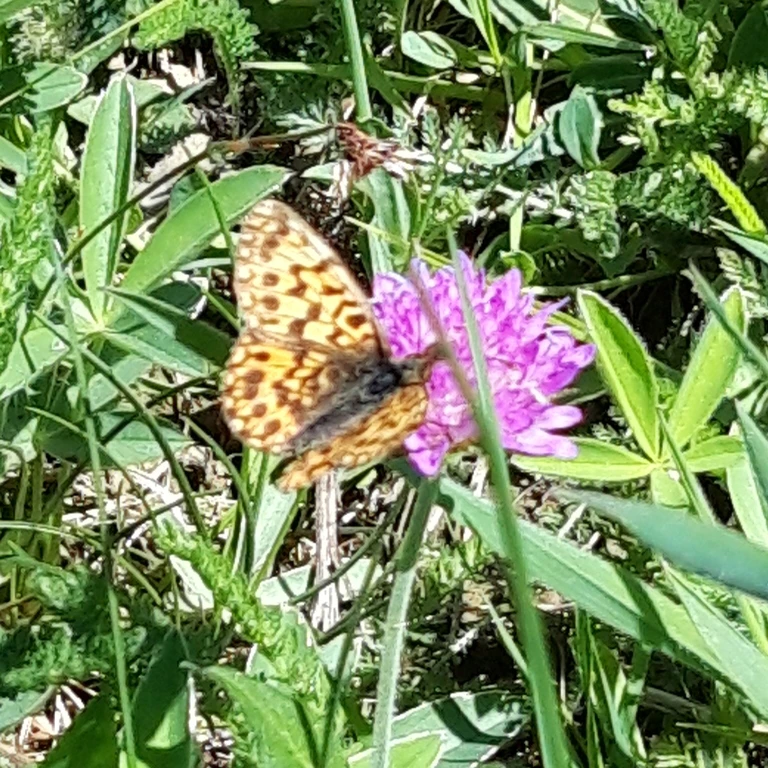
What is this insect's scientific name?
Boloria dia
